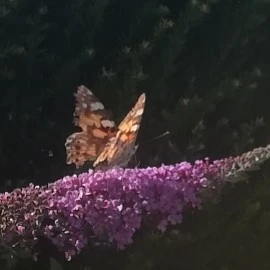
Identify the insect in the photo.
Vanessa cardui
